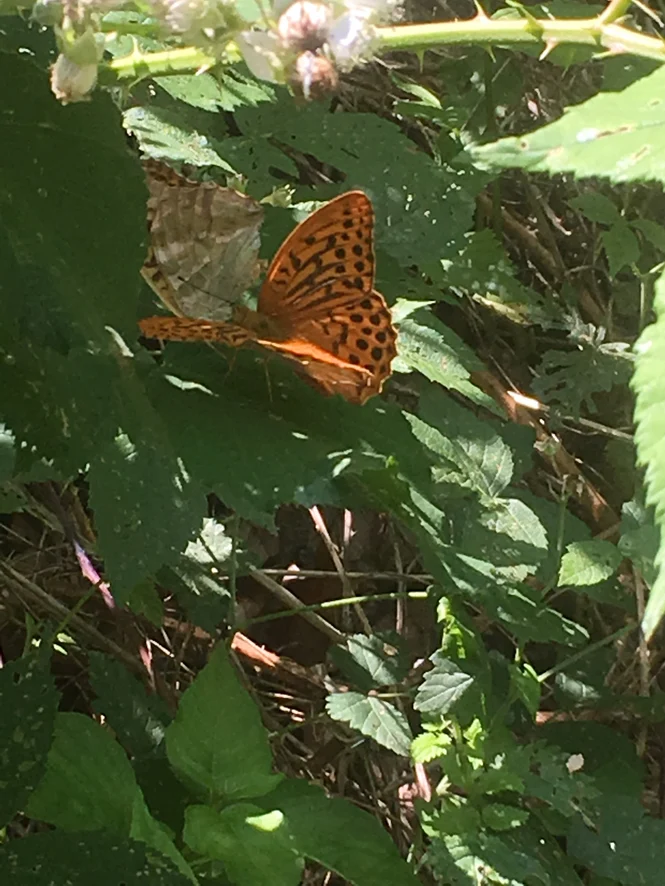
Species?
Argynnis paphia
